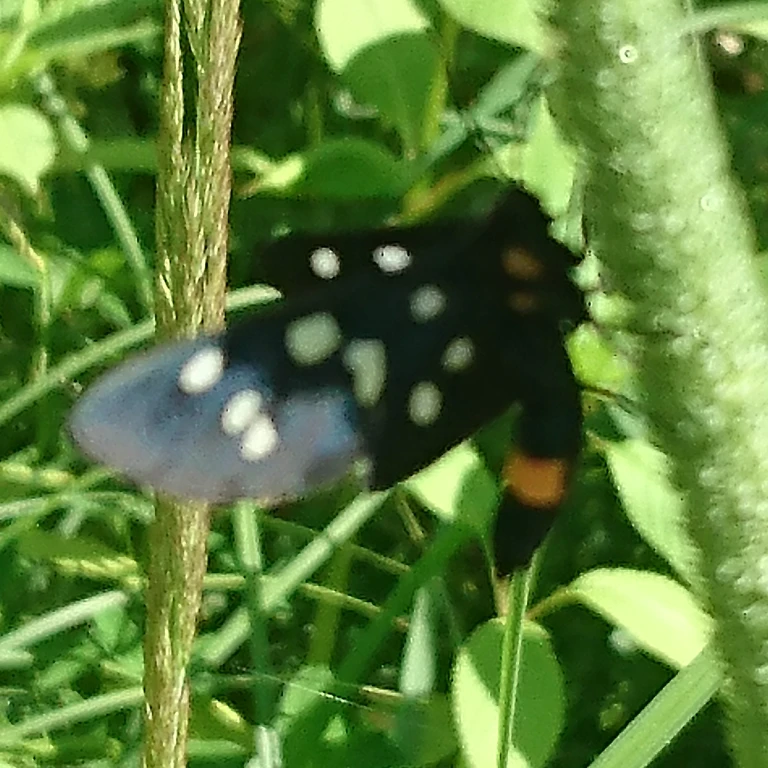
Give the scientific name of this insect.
Amata phegea
